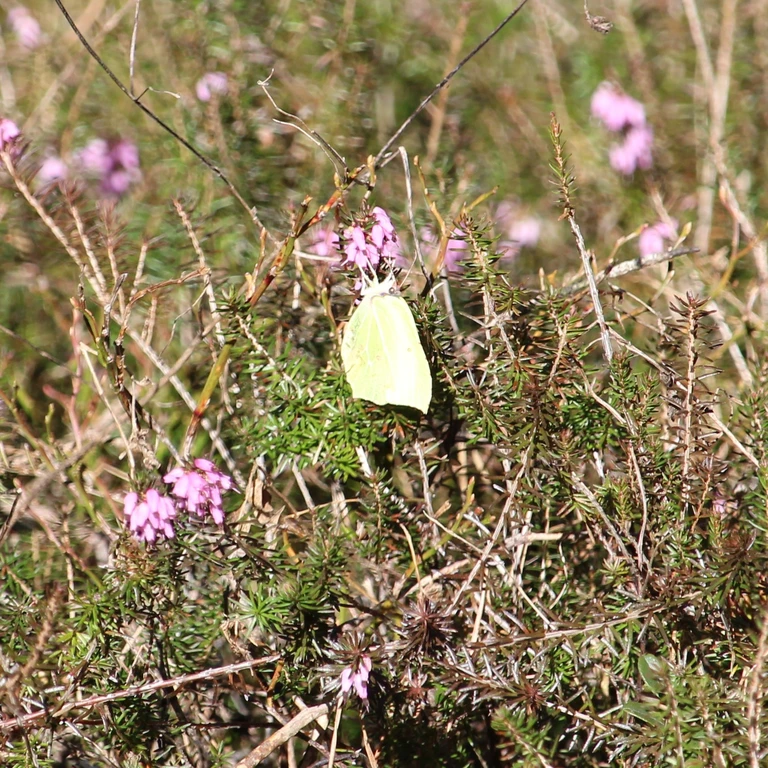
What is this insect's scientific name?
Gonepteryx rhamni
